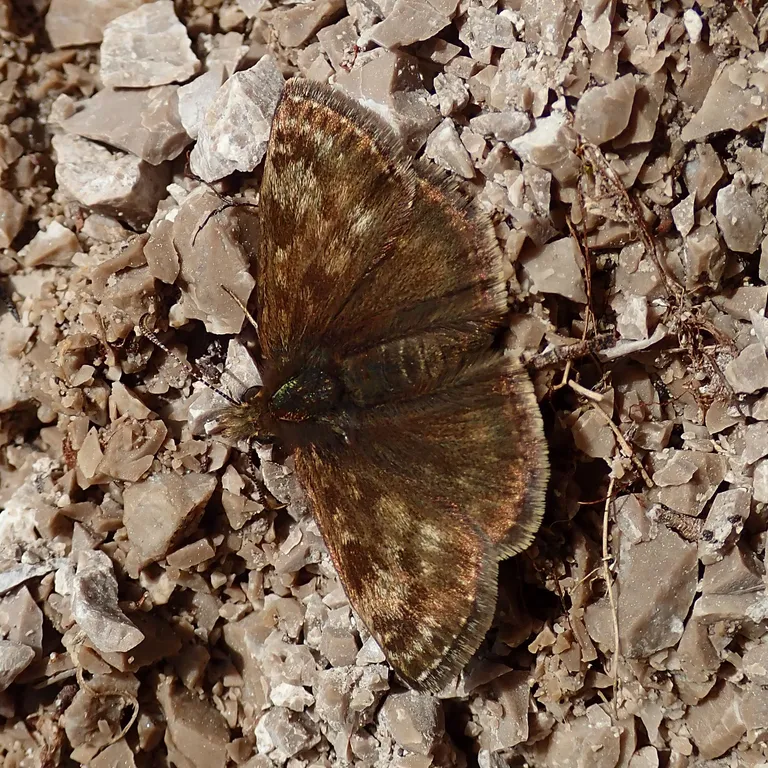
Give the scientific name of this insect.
Erynnis tages
